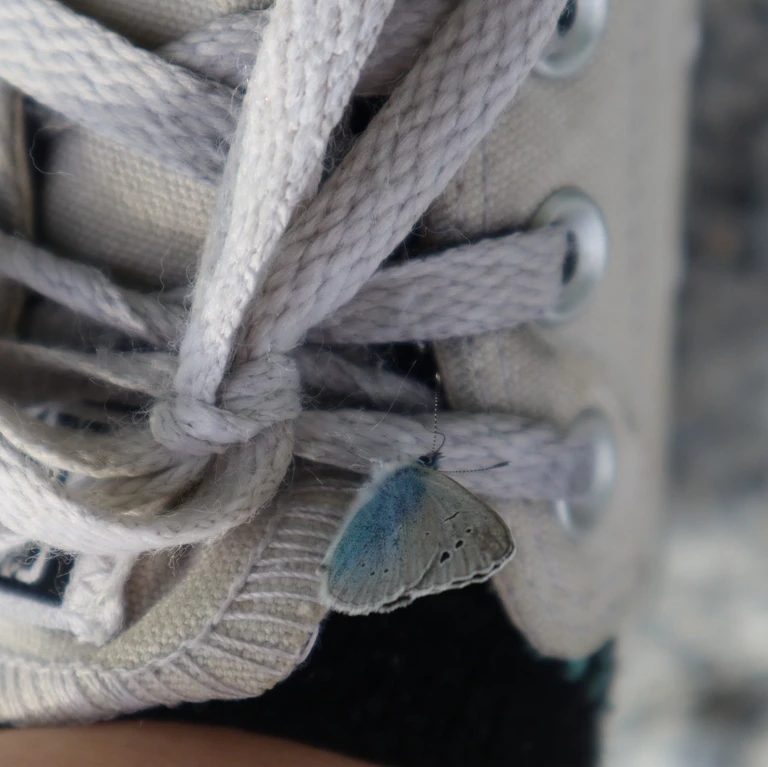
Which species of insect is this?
Glaucopsyche alexis
